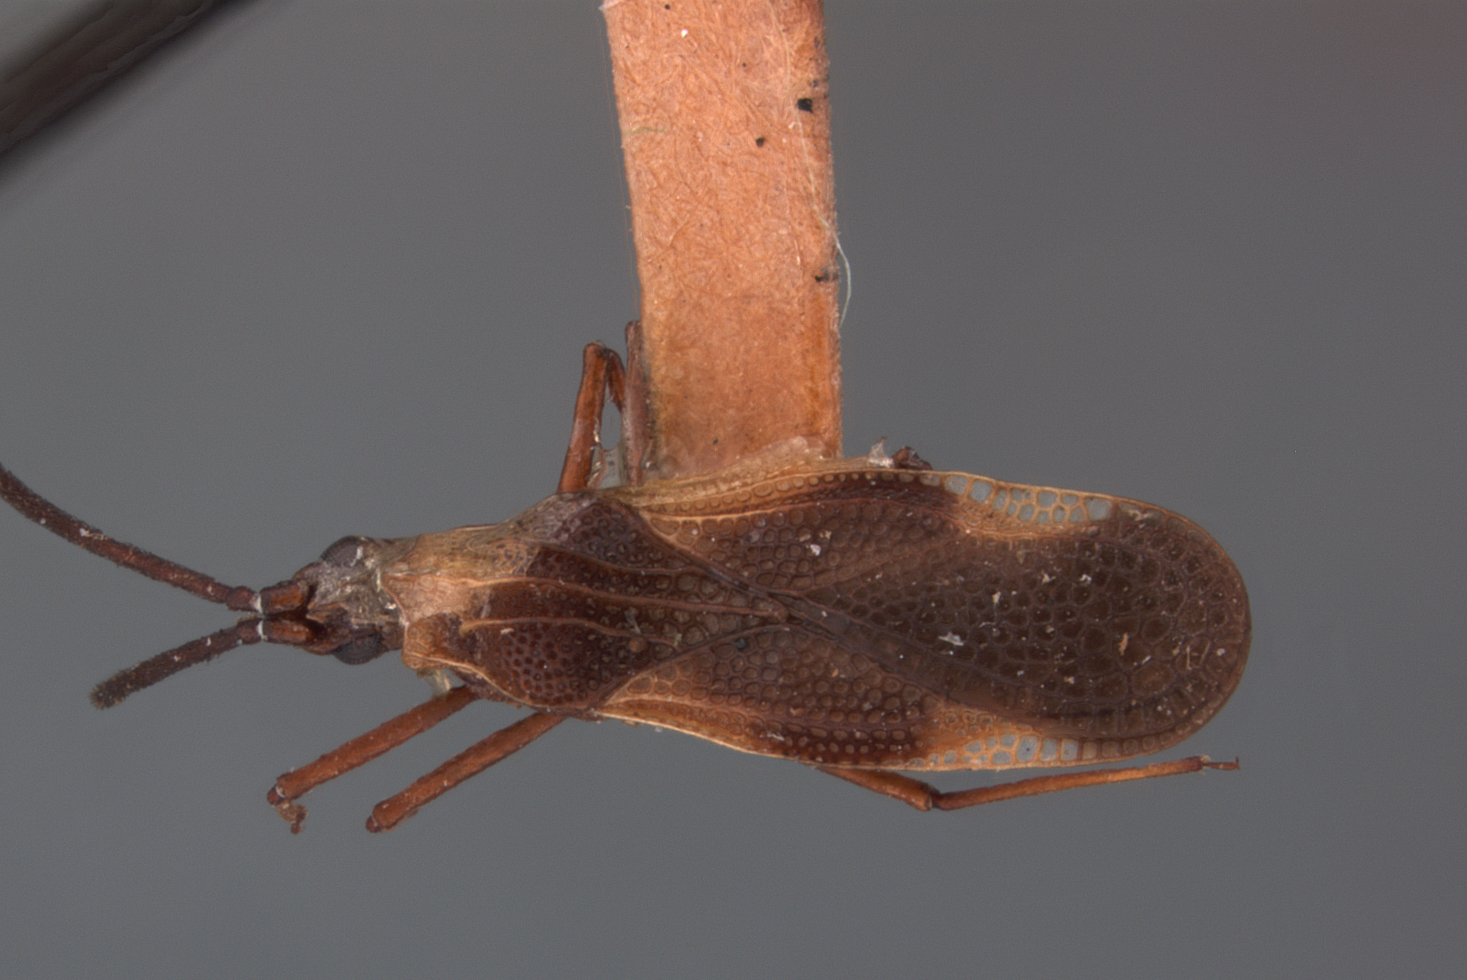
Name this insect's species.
Teleonemia guyanensis
